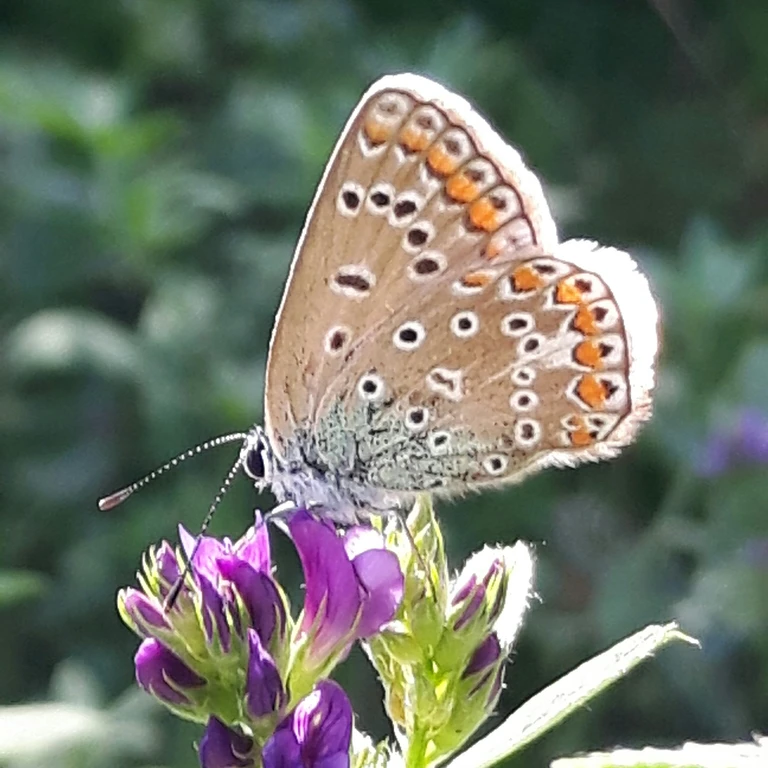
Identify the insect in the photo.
Polyommatus icarus
